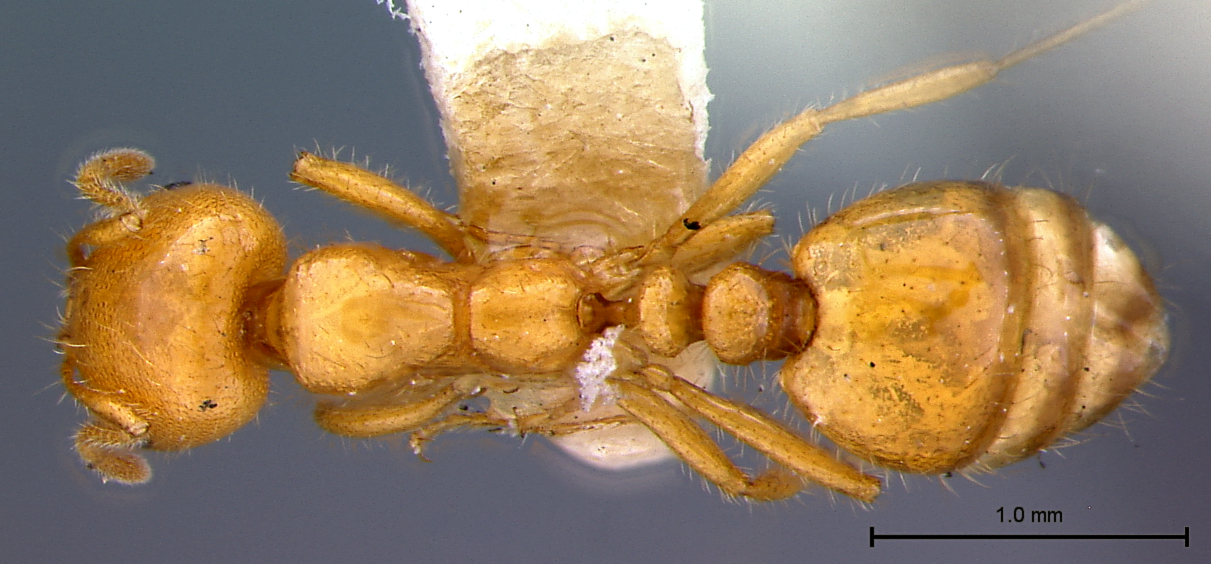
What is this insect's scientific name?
Solenopsis aurea
